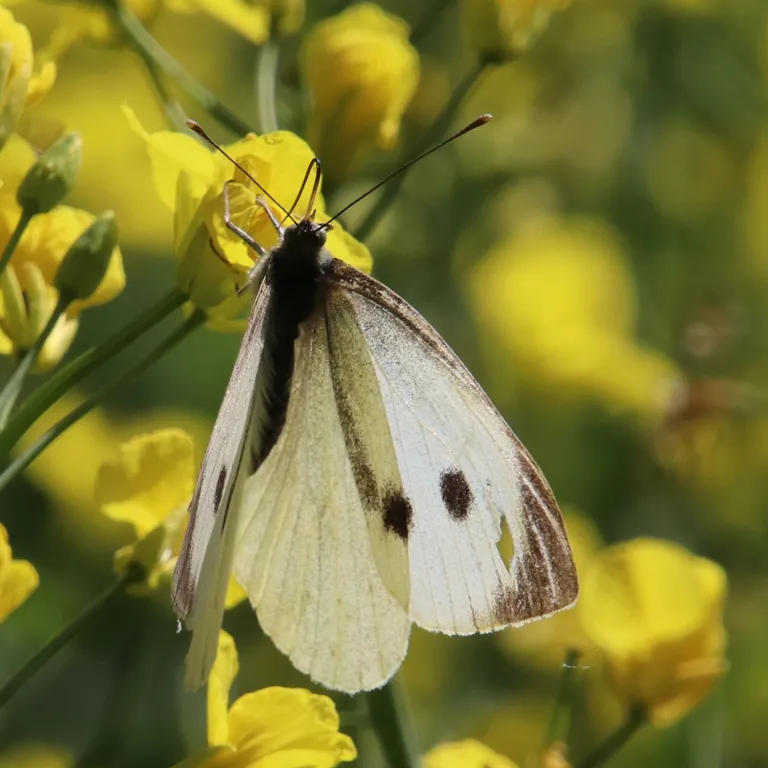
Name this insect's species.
Pieris brassicae
